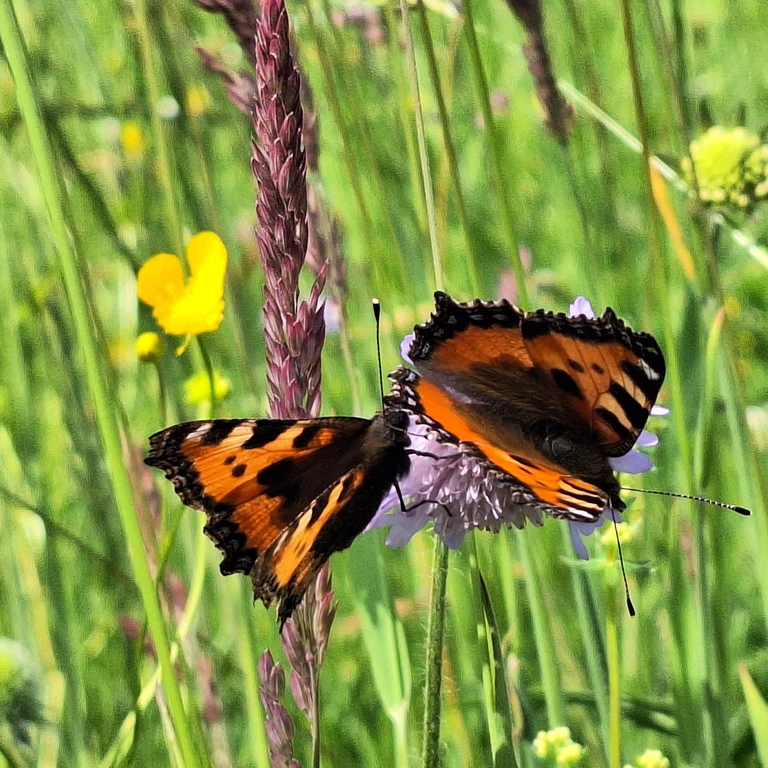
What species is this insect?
Aglais urticae
